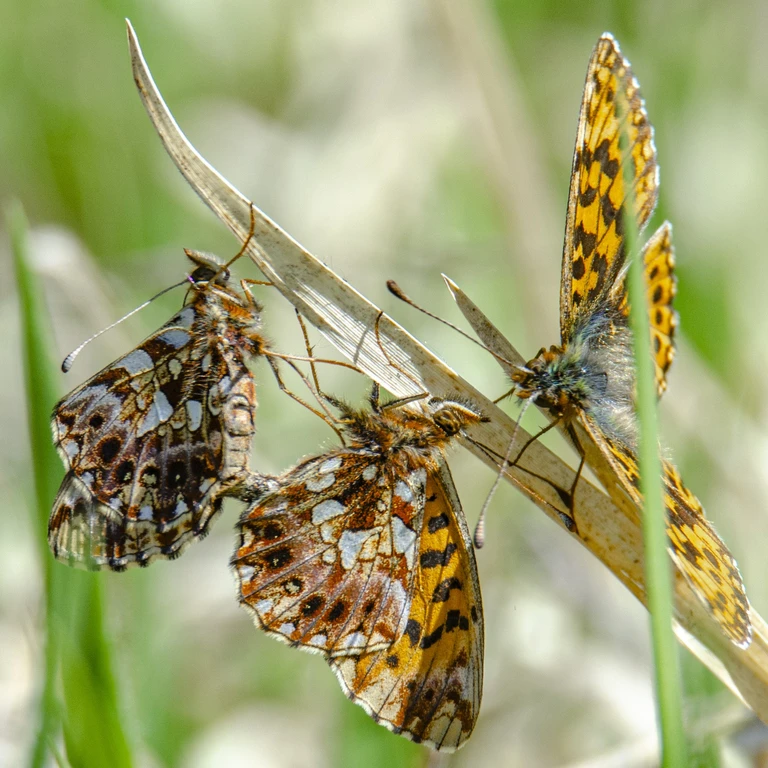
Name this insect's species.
Boloria dia
